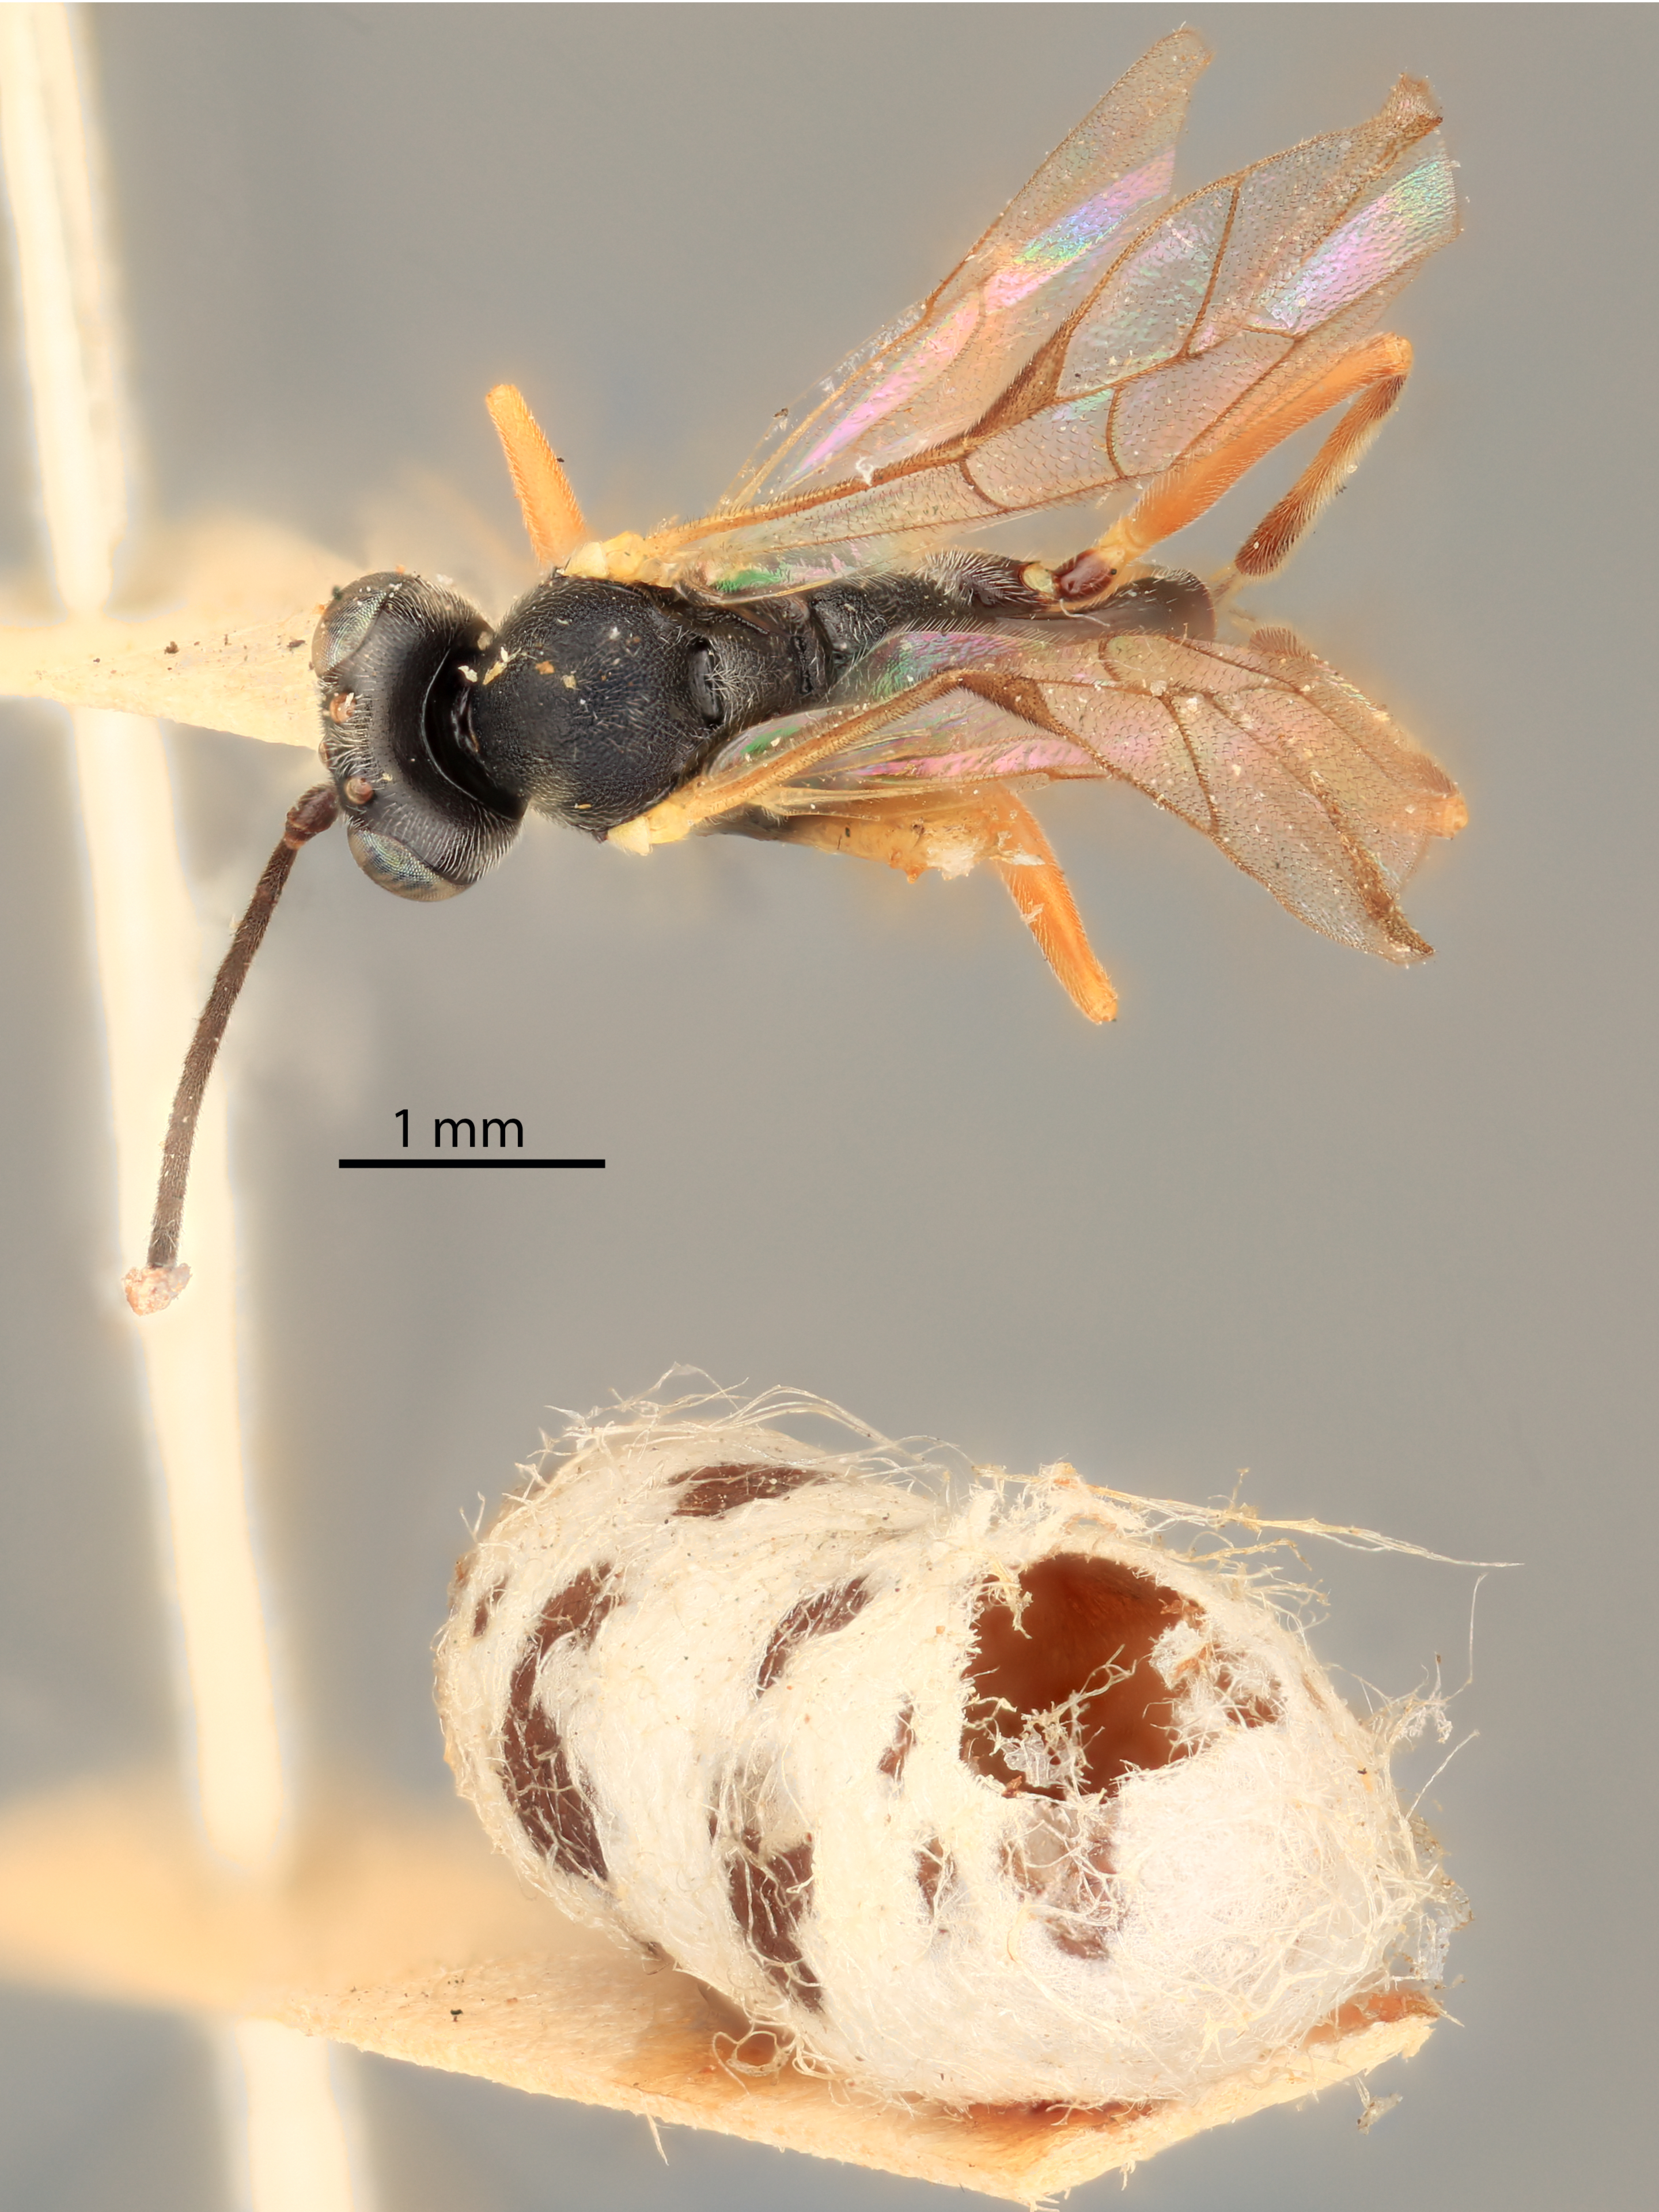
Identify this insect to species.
Hypothereutes nigrolineatus
